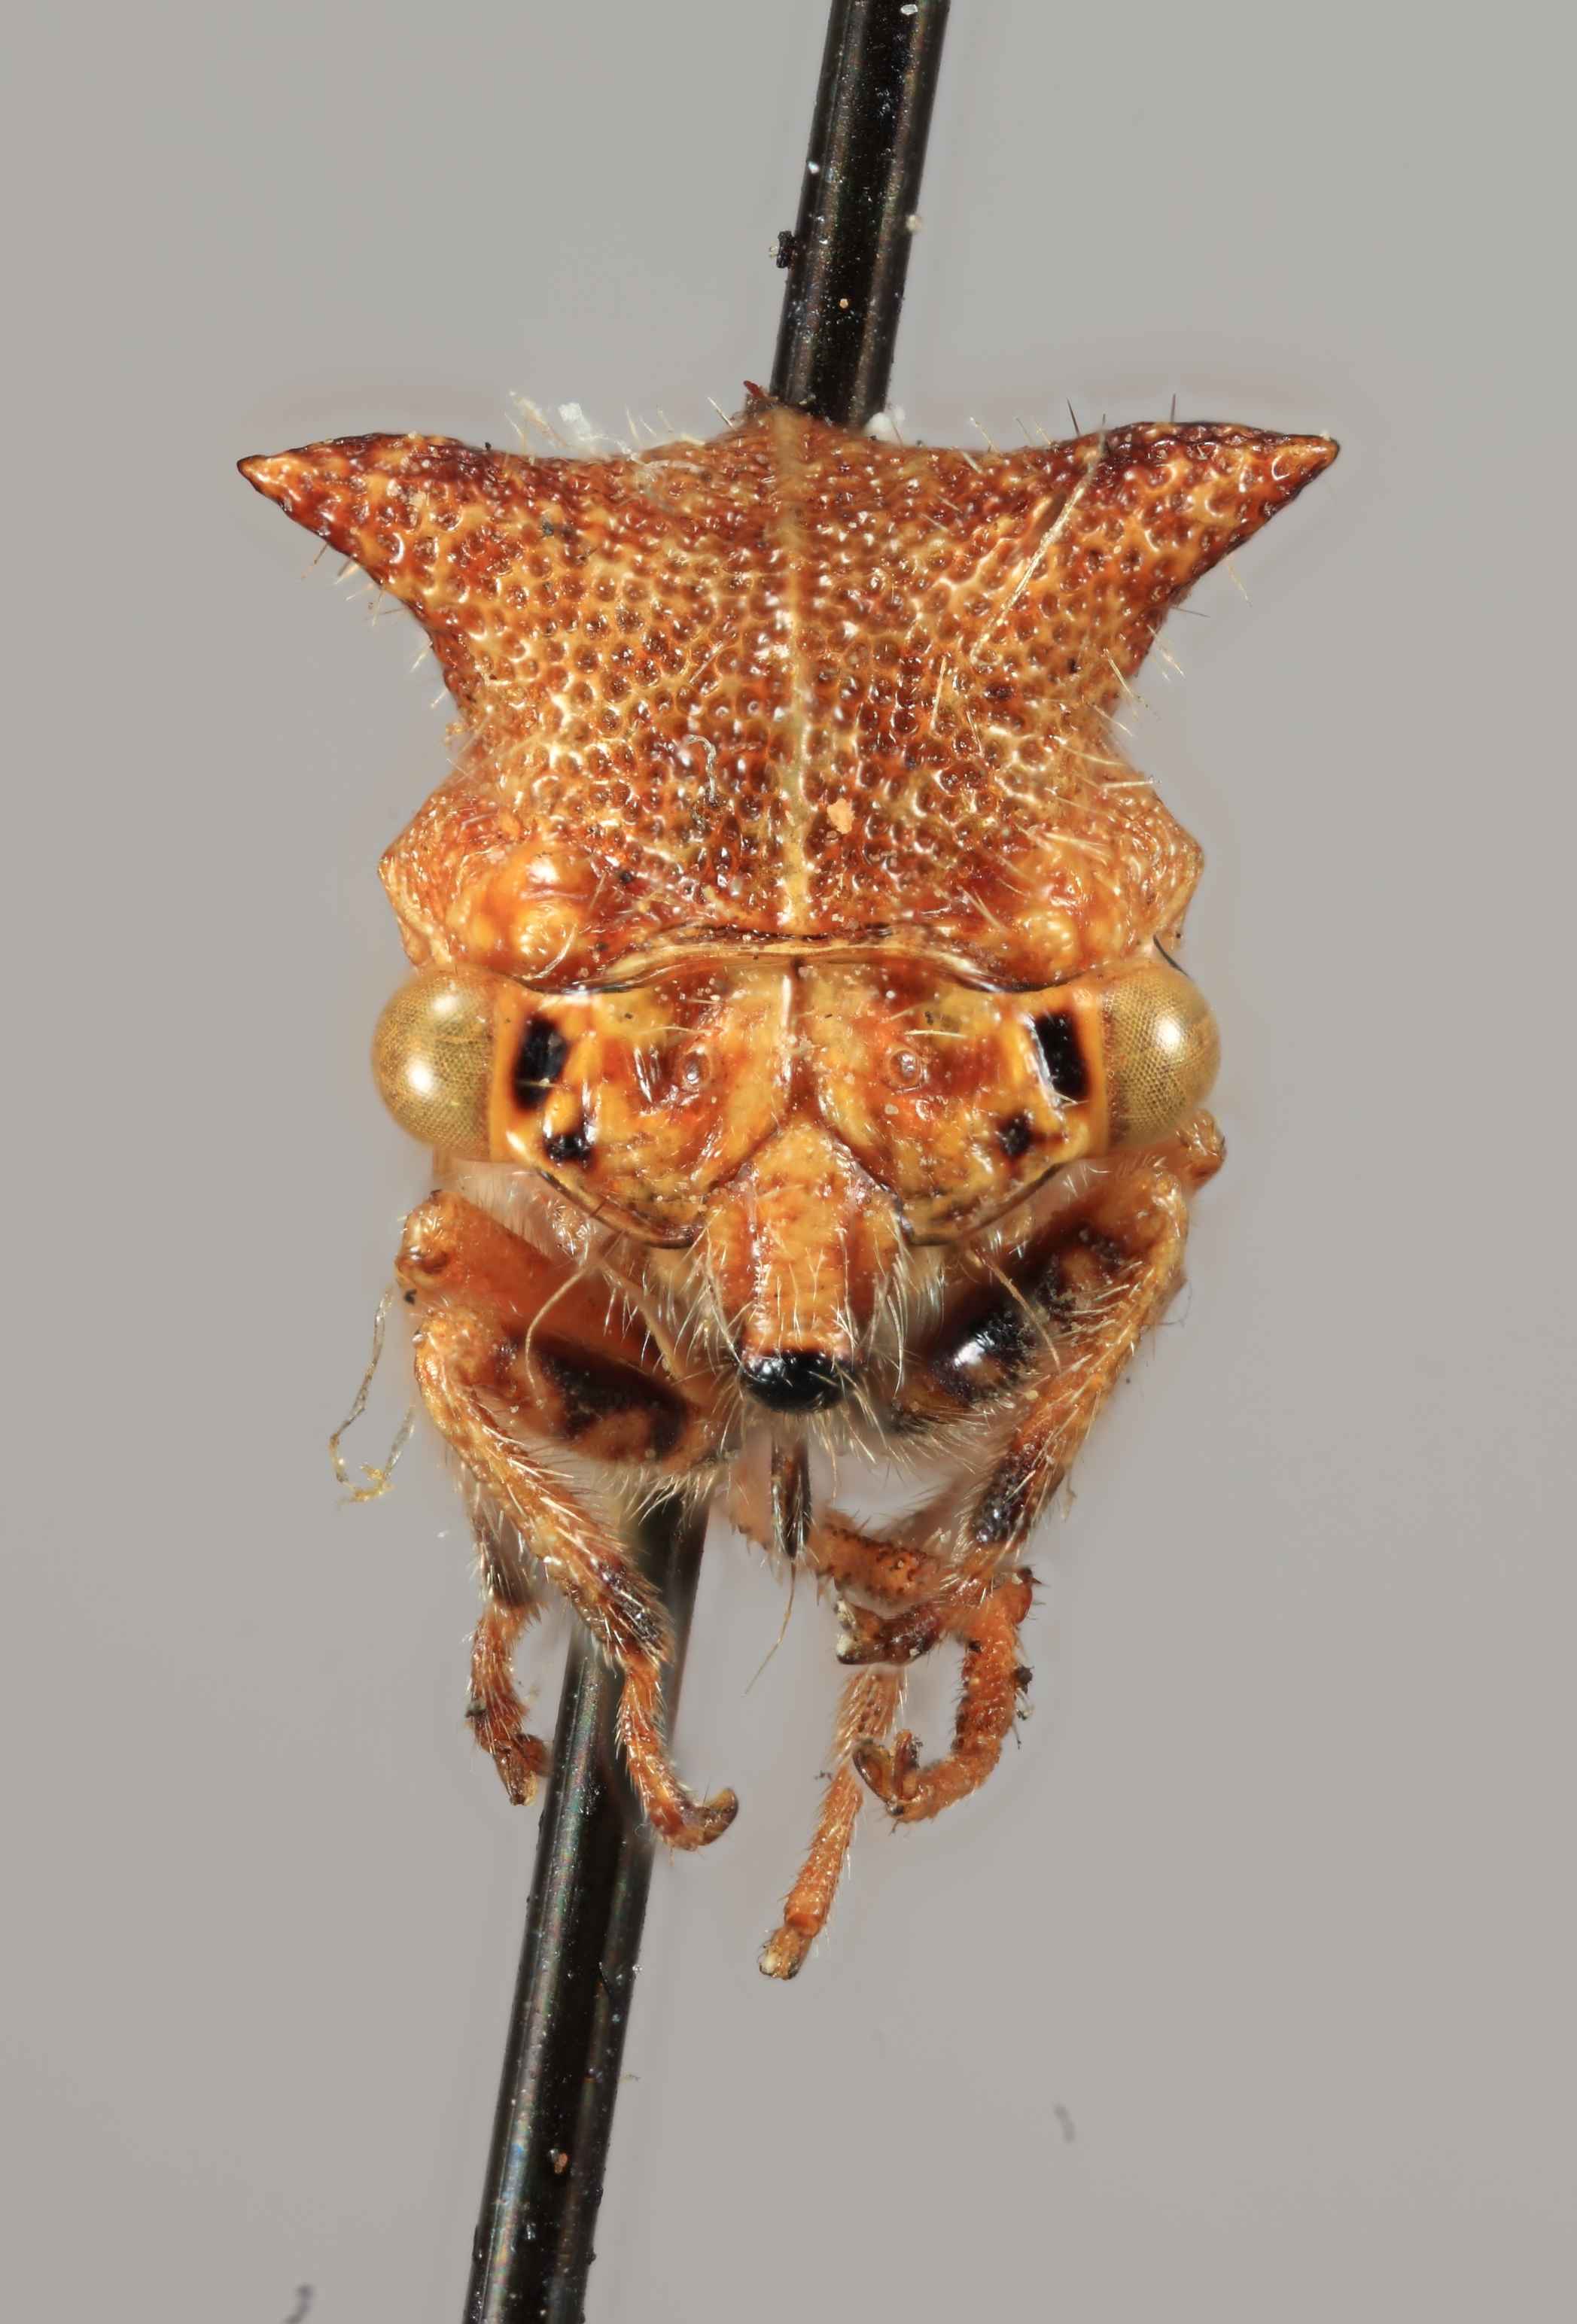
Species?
Centrogonia pinguicornis
